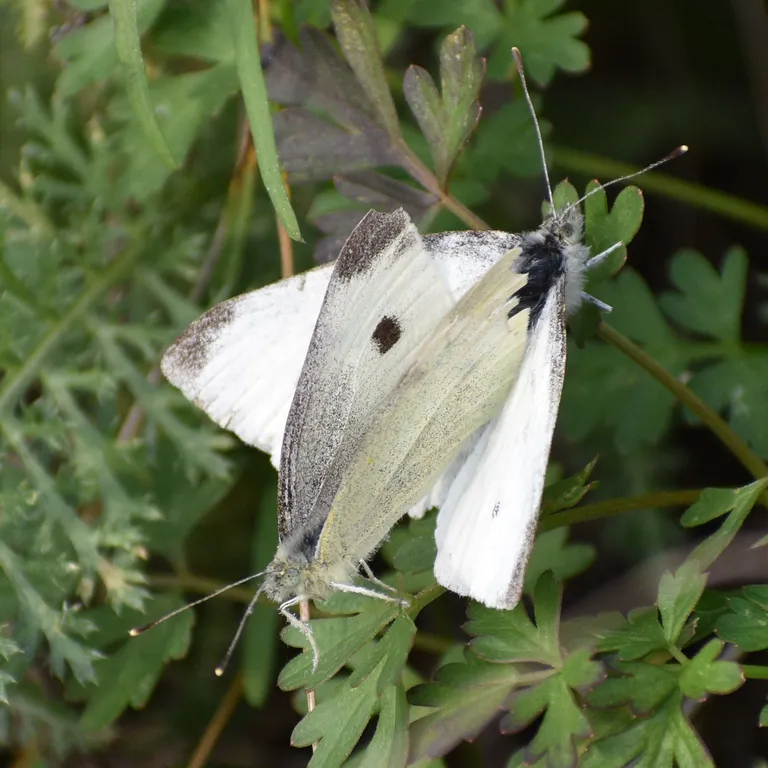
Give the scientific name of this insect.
Pieris rapae
